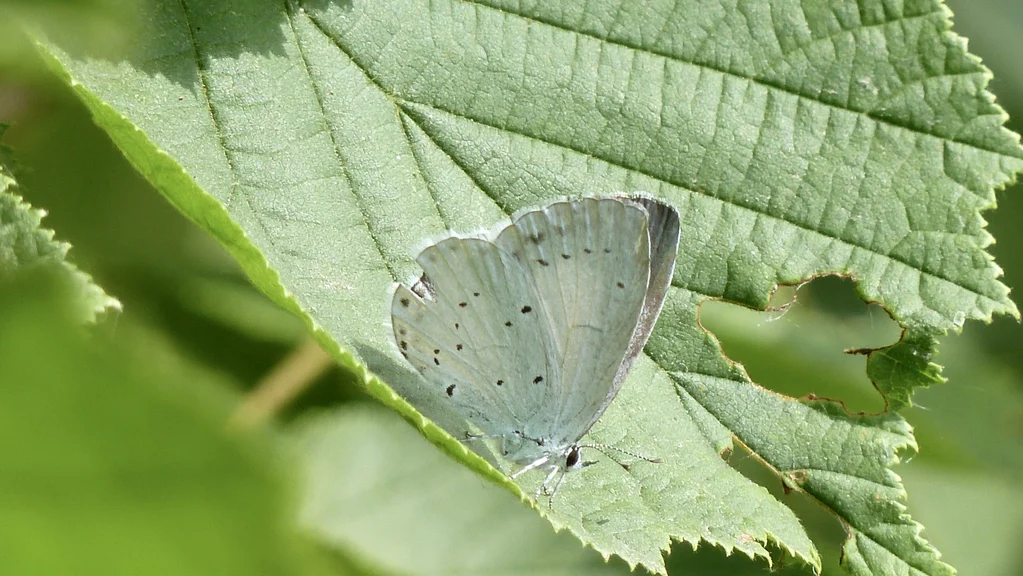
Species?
Celastrina argiolus
